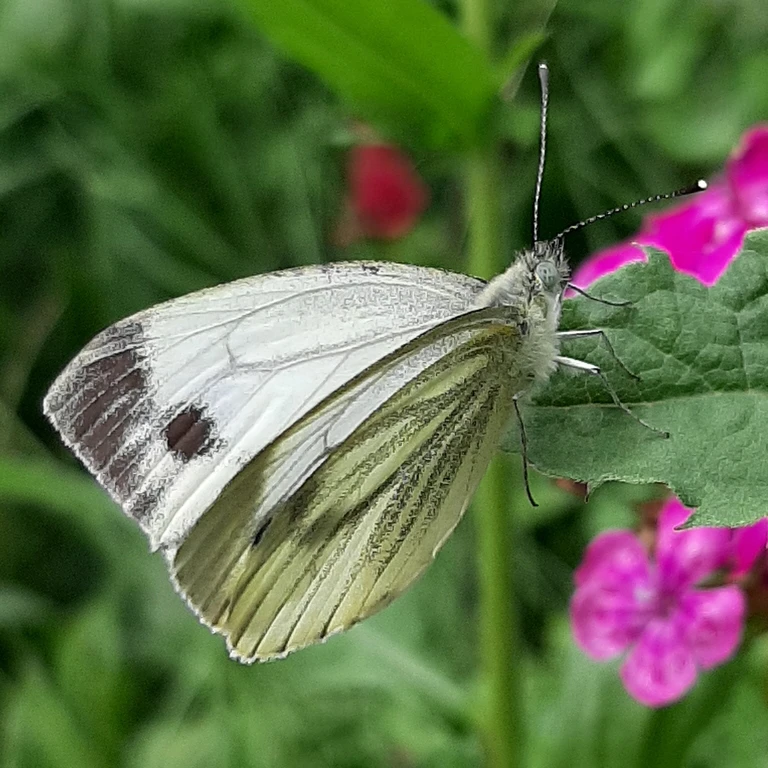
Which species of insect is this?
Pieris napi
